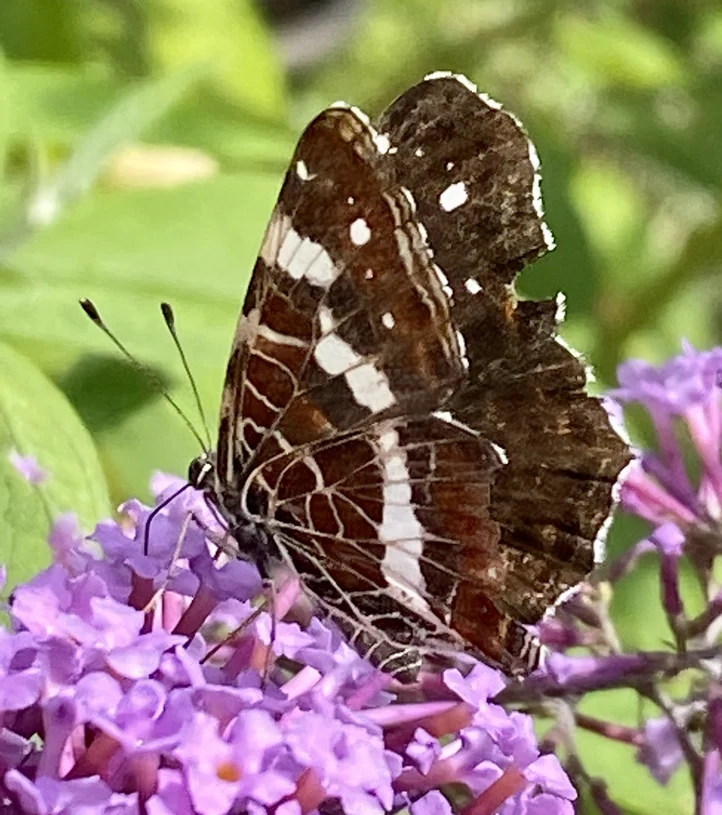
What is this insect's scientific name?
Araschnia levana
